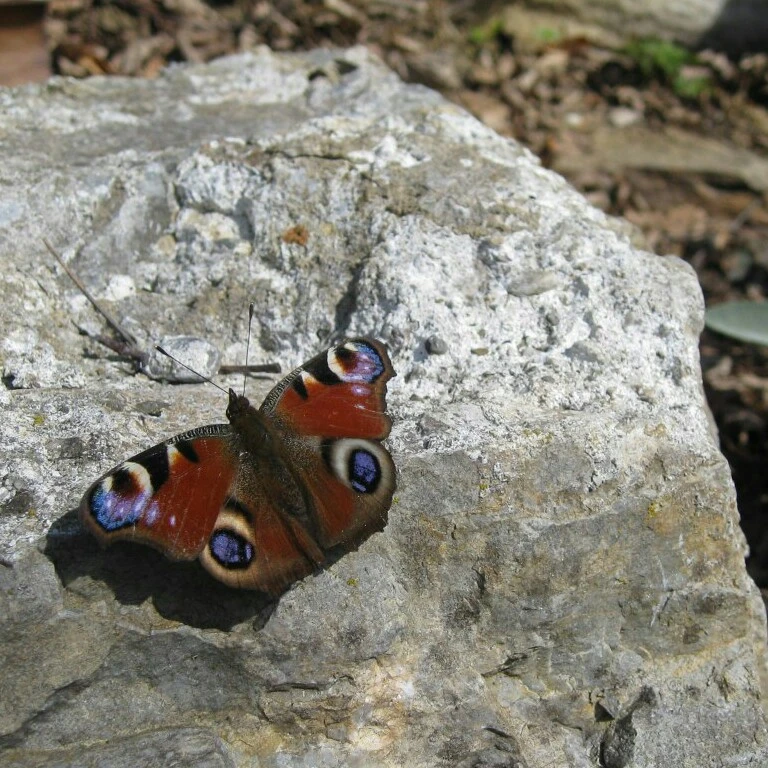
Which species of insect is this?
Aglais io
